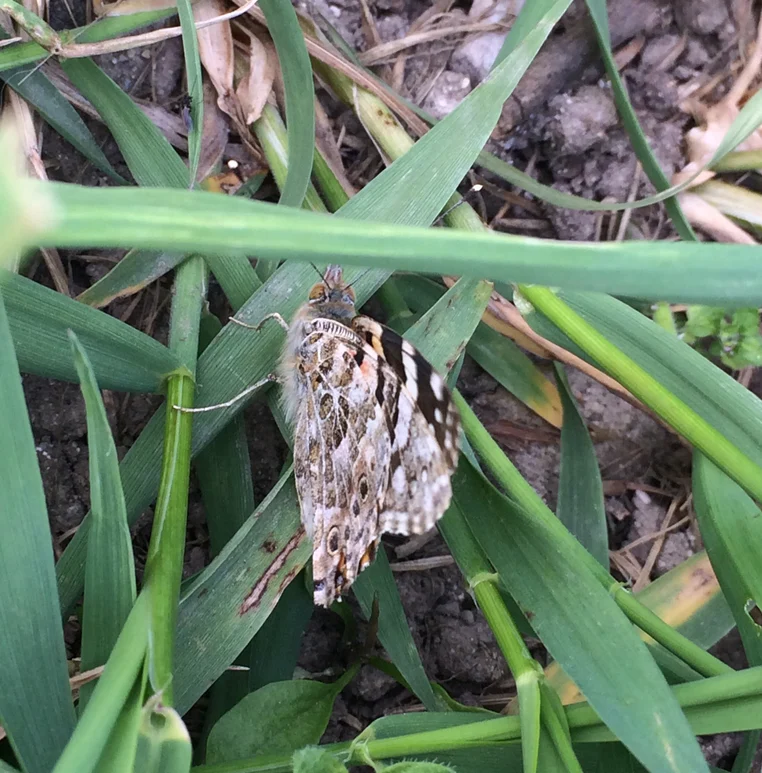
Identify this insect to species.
Vanessa cardui
